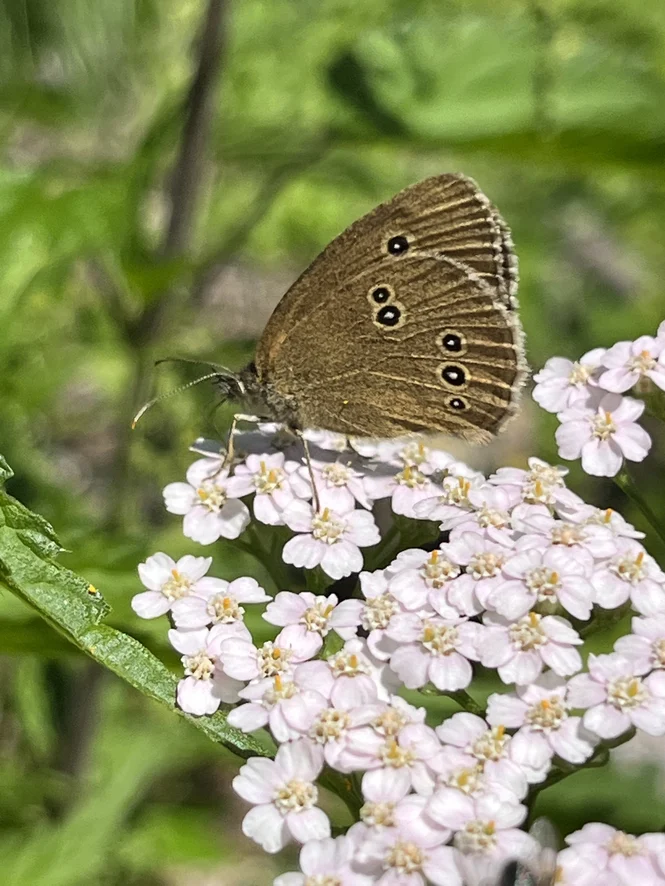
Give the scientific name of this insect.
Aphantopus hyperantus
